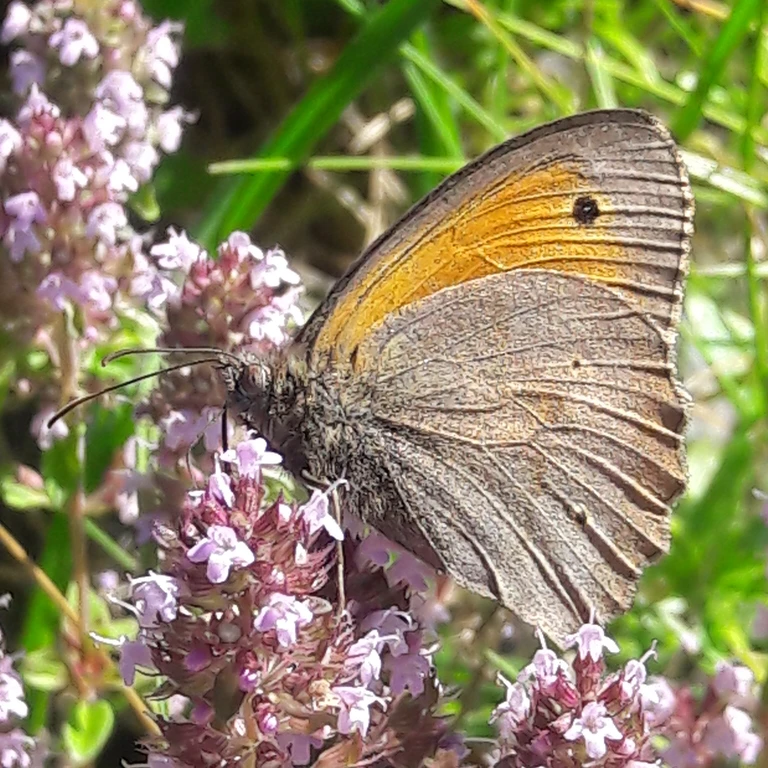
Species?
Maniola jurtina
